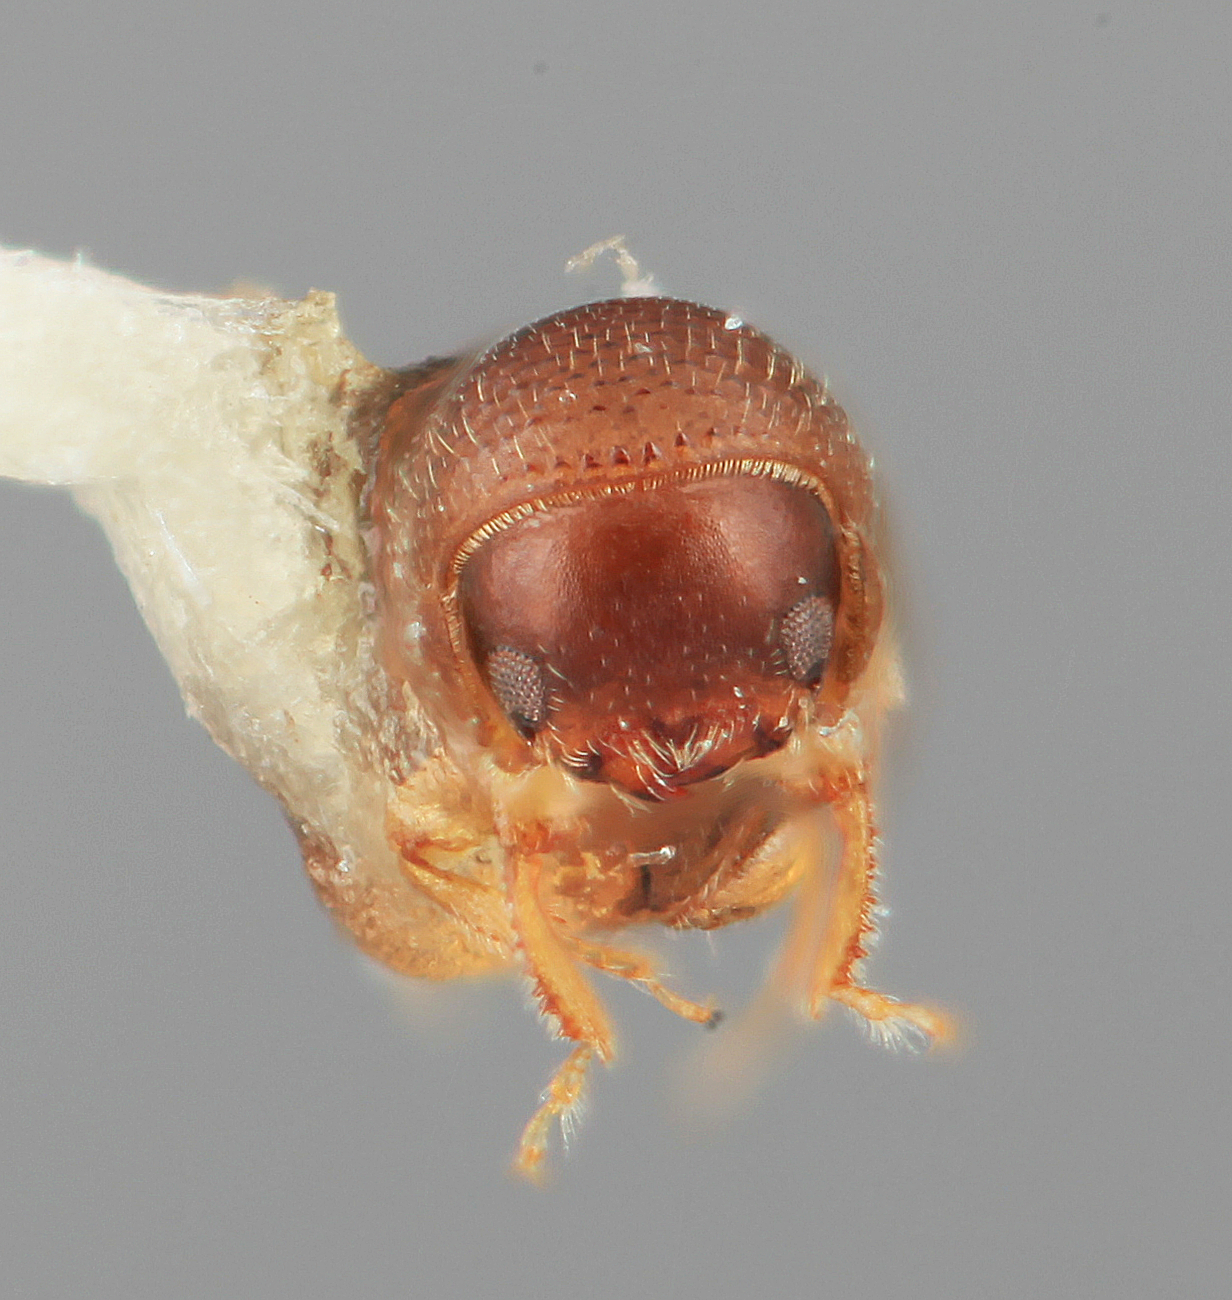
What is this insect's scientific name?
Microcorthylus macer
